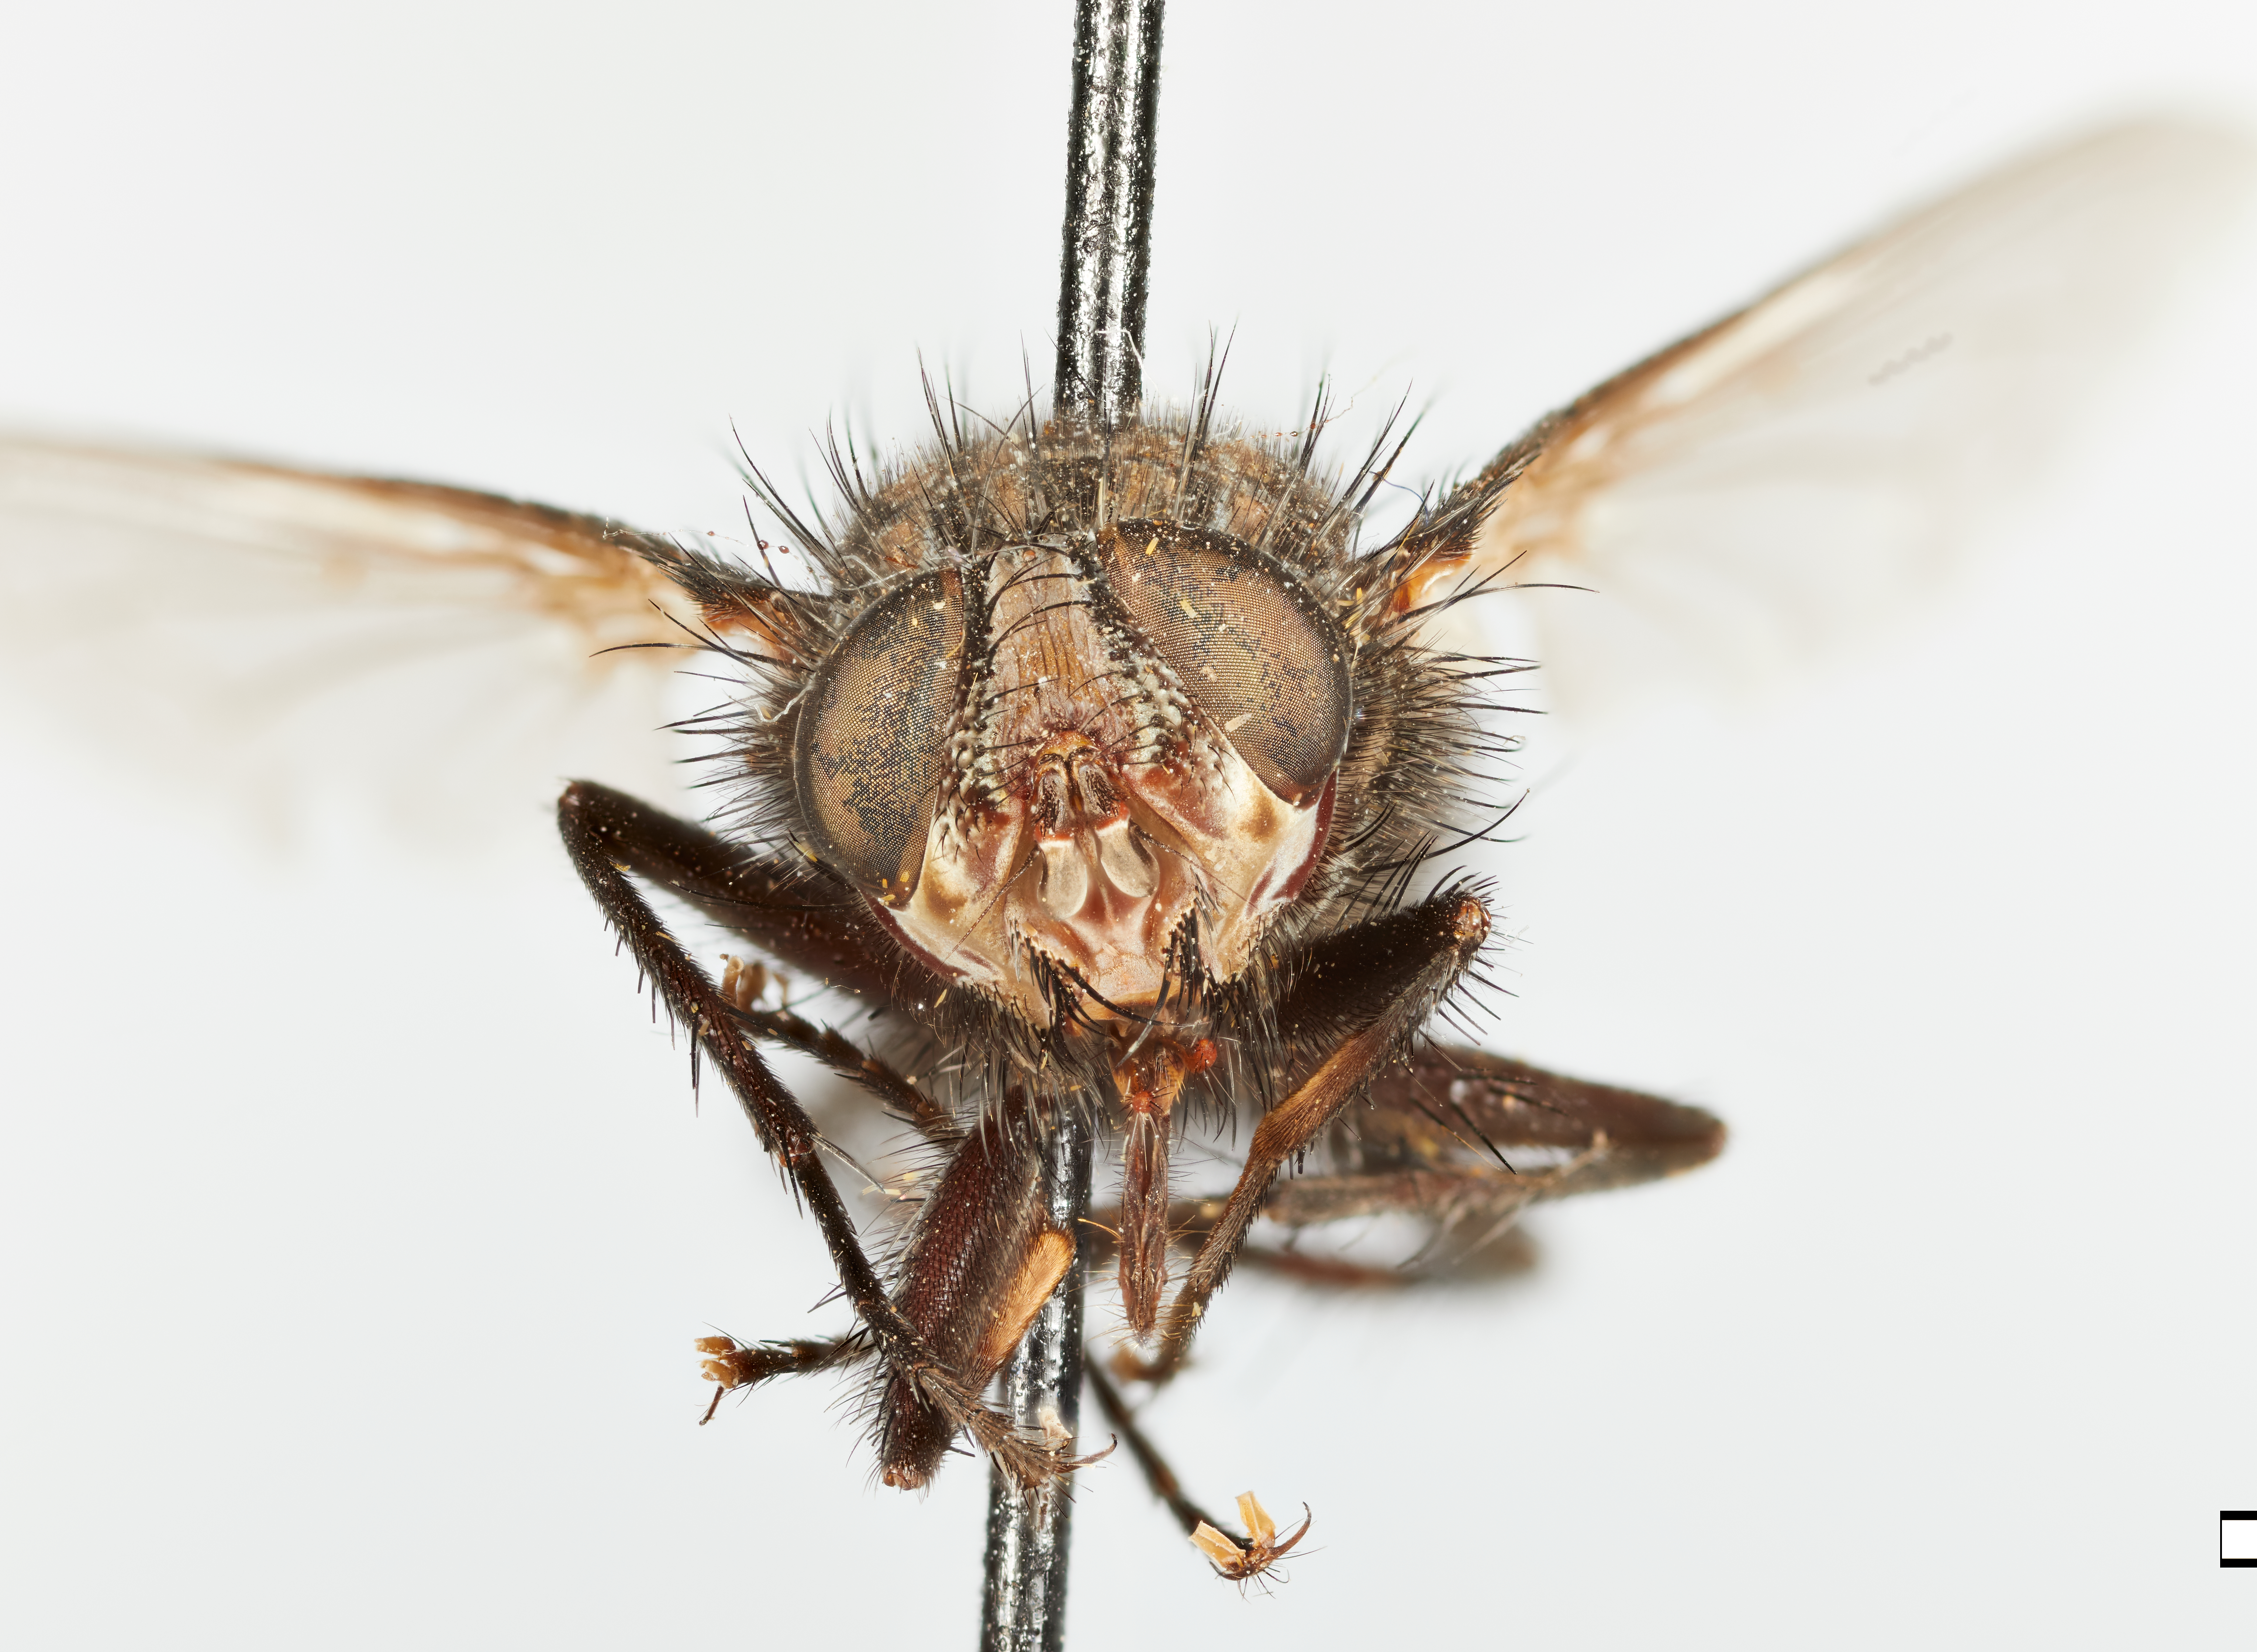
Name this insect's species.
Selenomyia plena
